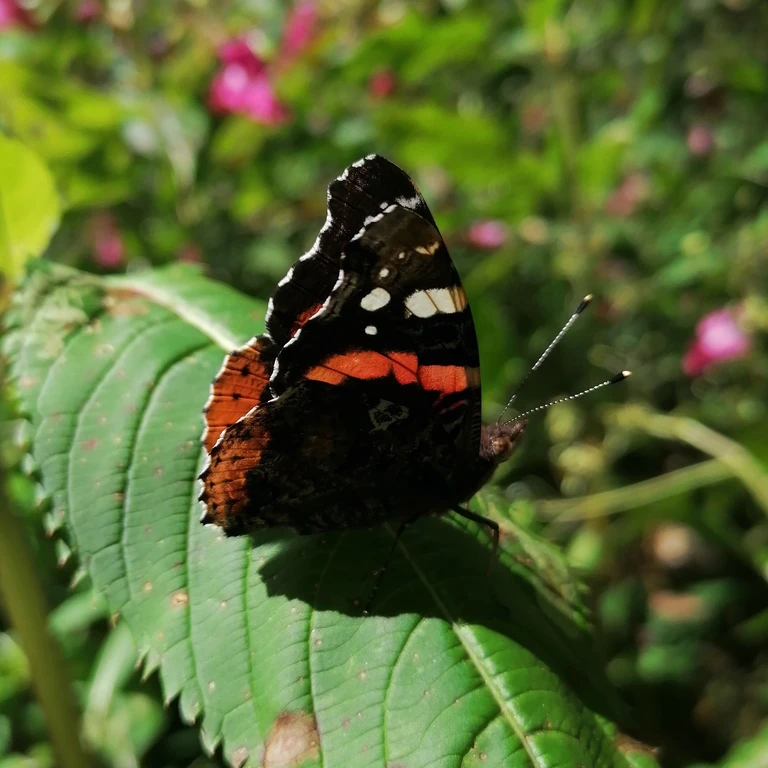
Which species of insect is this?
Vanessa atalanta
